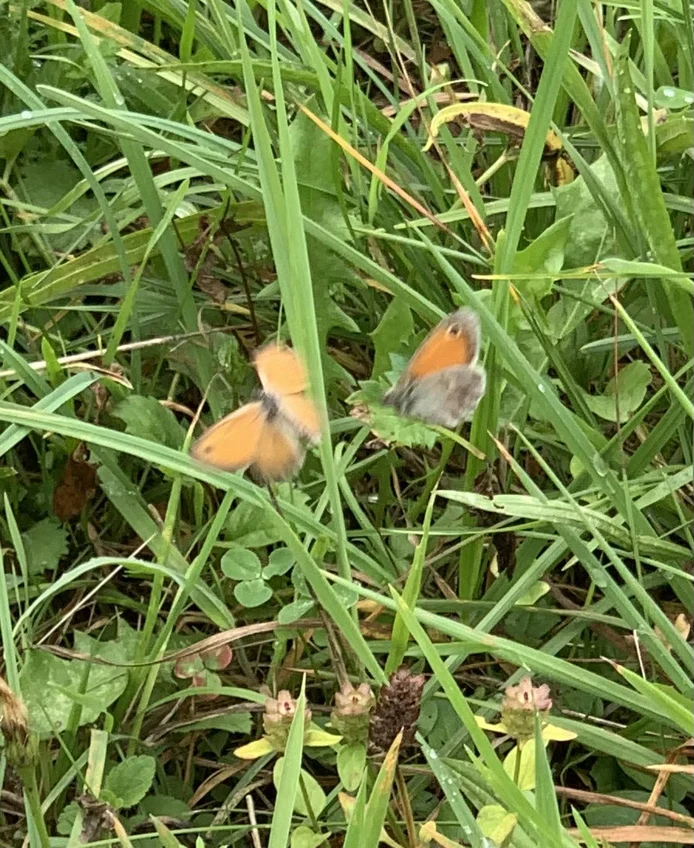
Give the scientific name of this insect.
Coenonympha pamphilus
